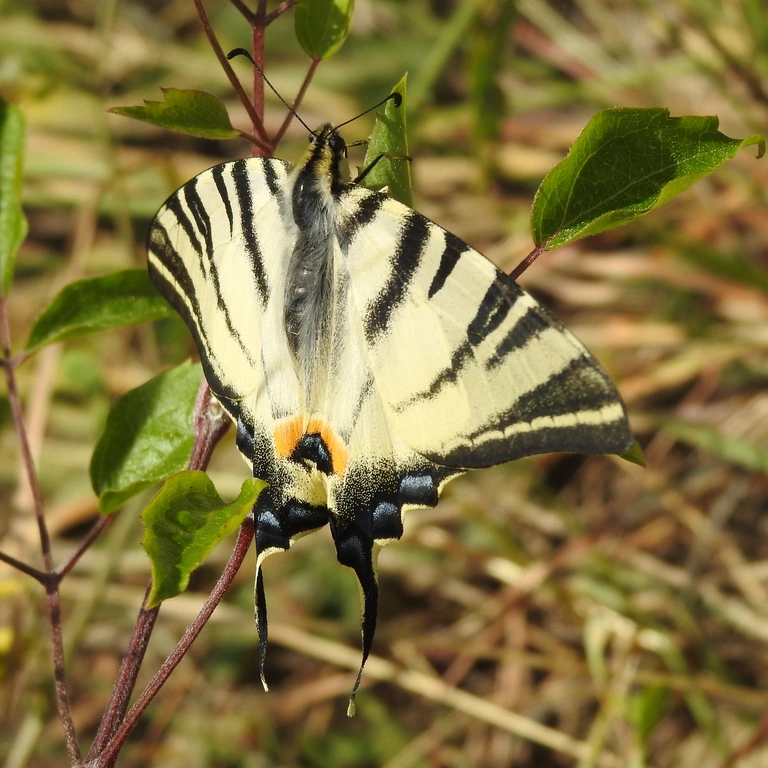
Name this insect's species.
Iphiclides podalirius
